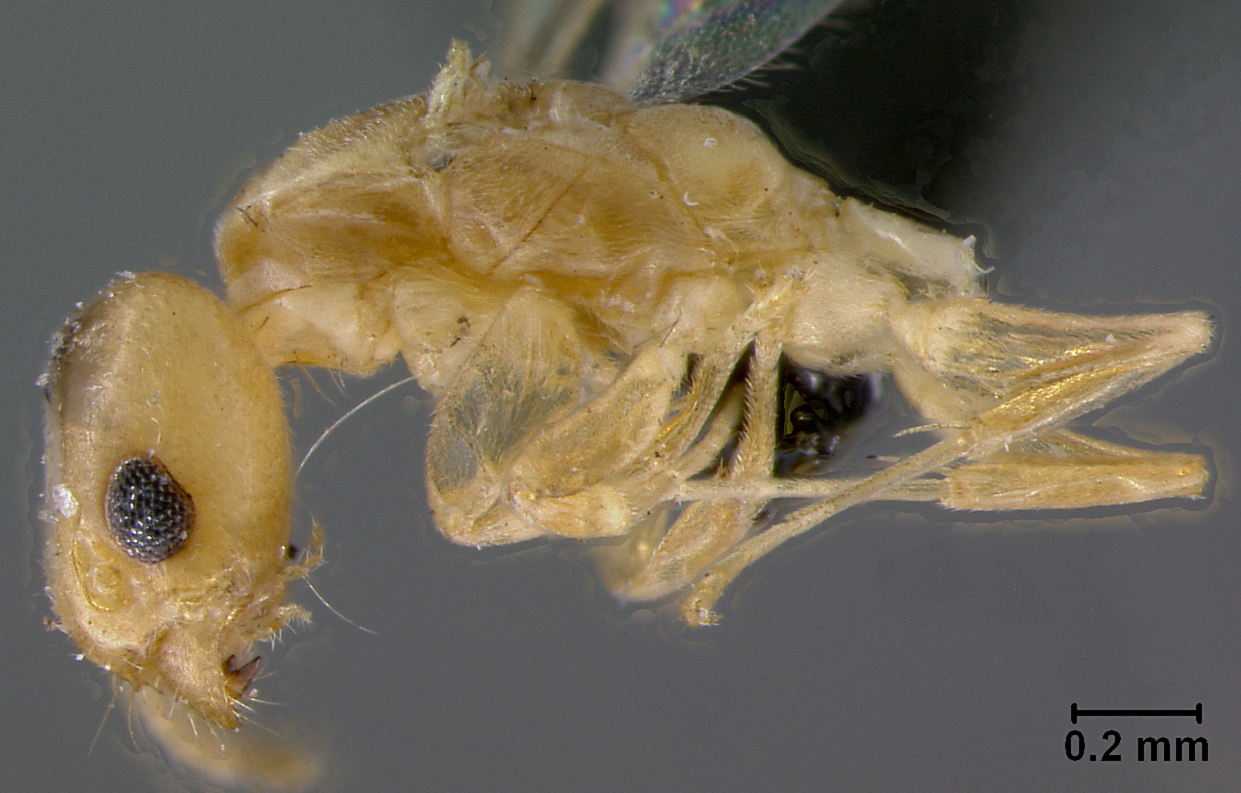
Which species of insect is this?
Aphomyrmex emeryi
